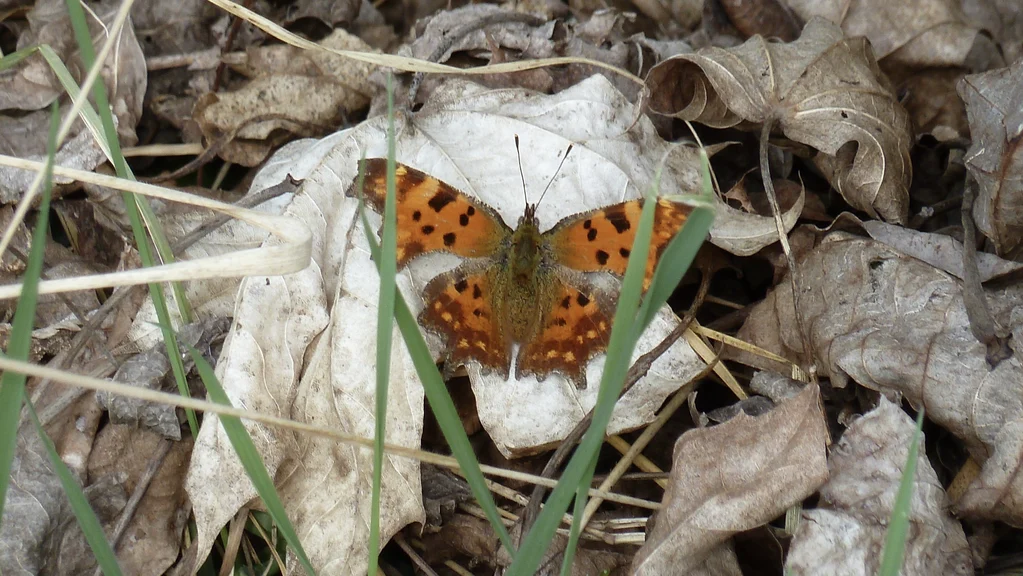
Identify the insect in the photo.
Polygonia c-album
